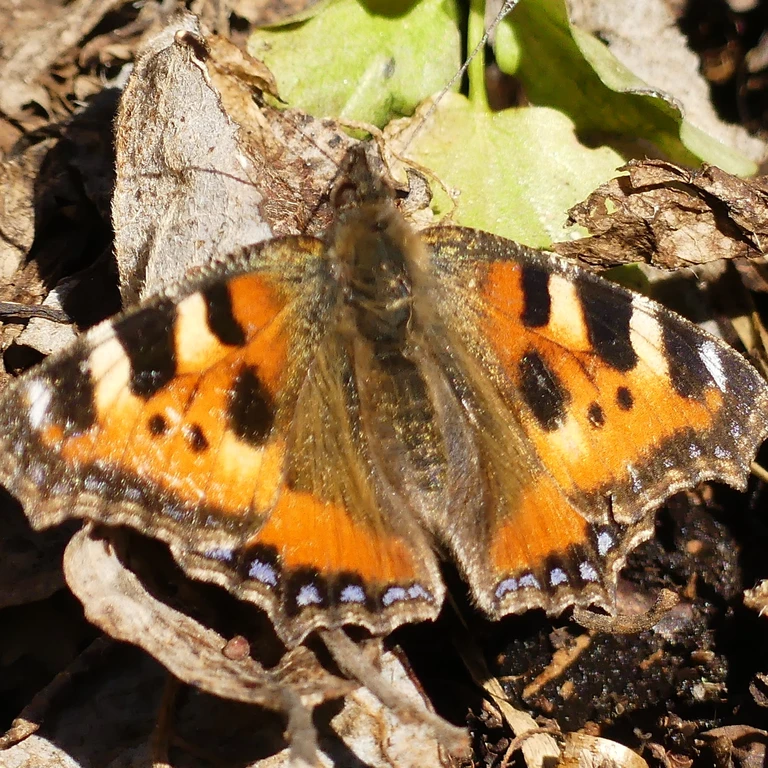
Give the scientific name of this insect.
Aglais urticae
